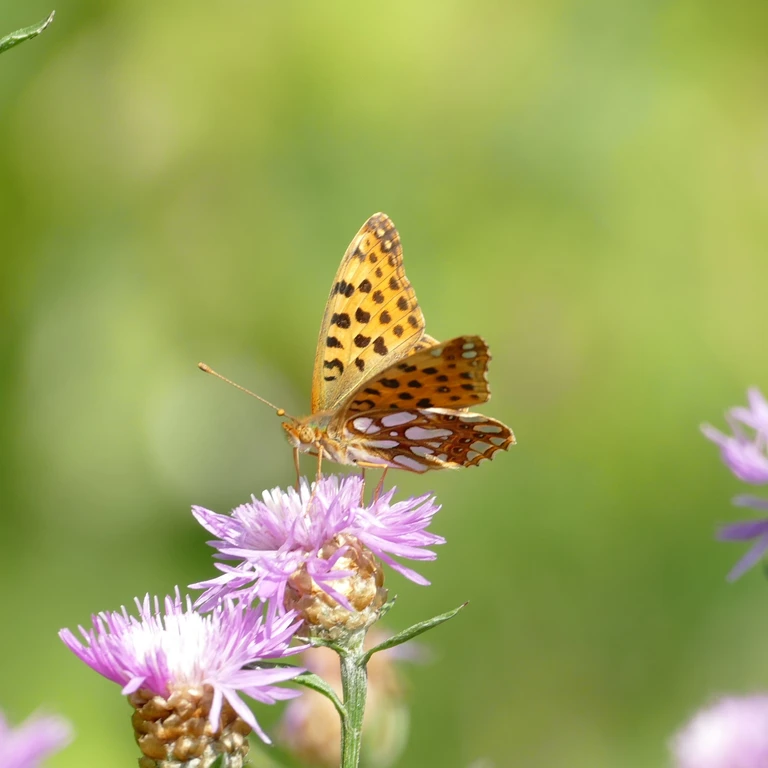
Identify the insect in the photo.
Issoria lathonia
